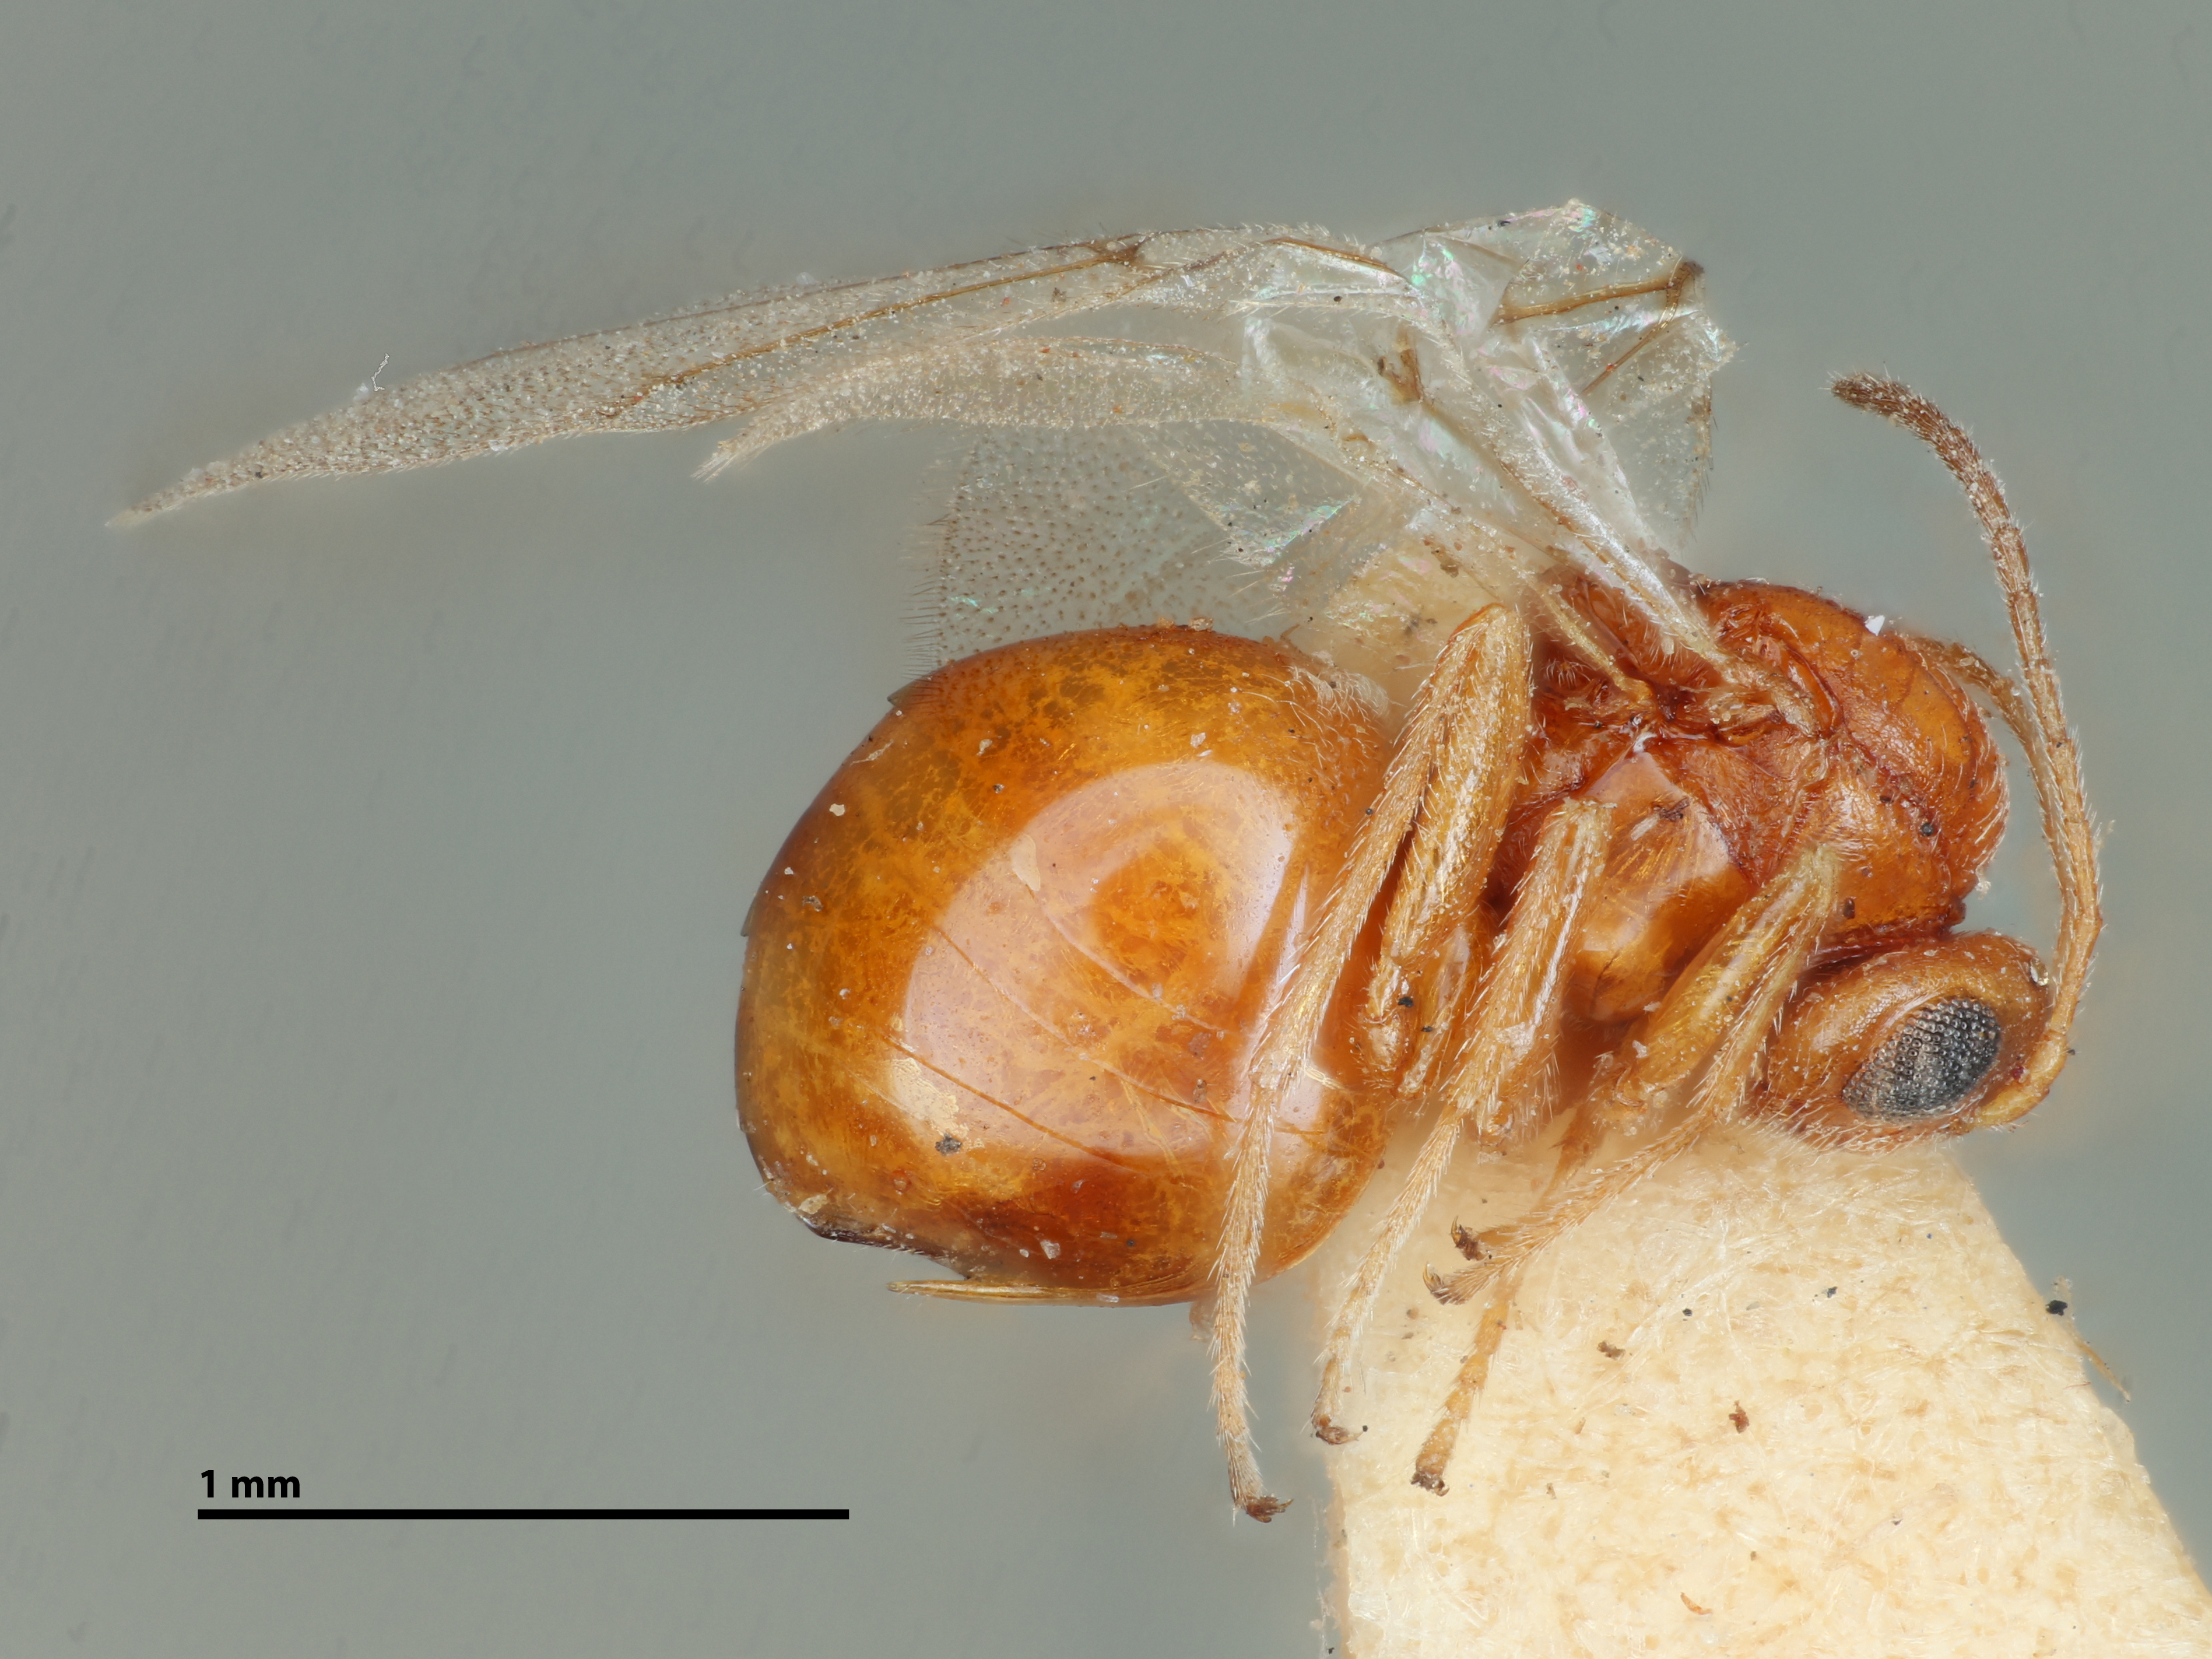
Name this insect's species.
Diplolepis discalis
